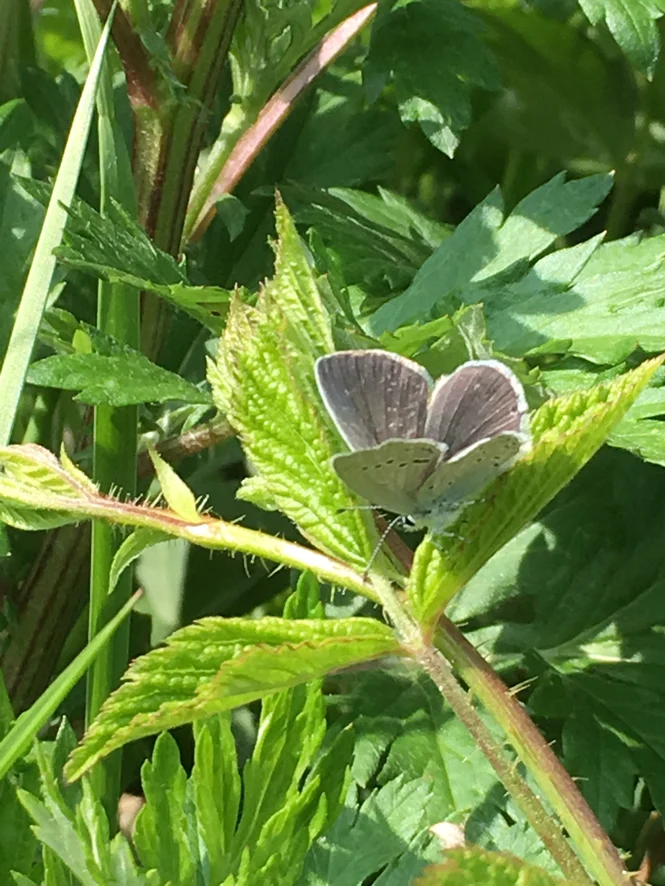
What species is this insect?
Cupido argiades (also Elkalyce argiades)
